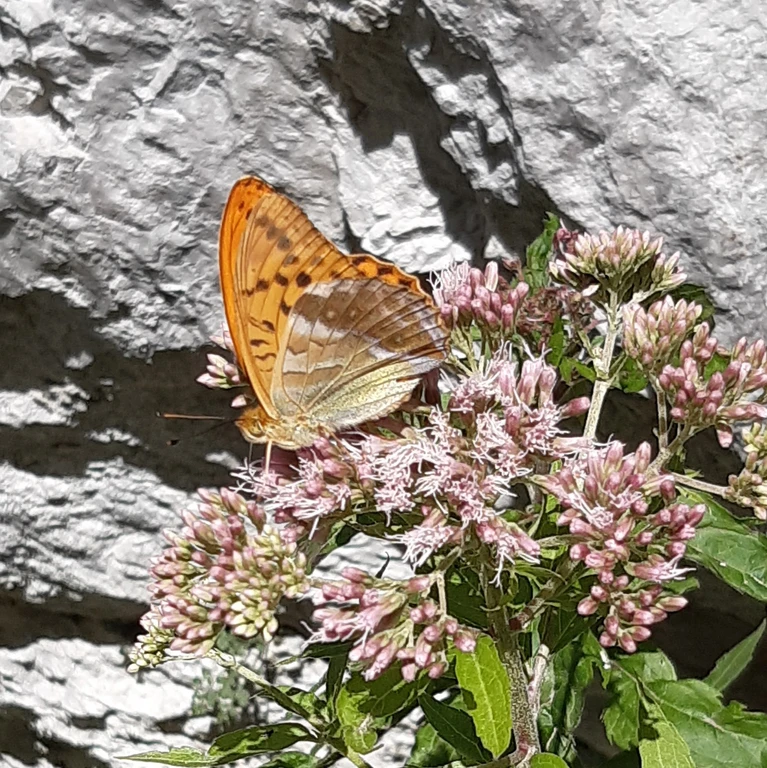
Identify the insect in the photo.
Argynnis paphia
